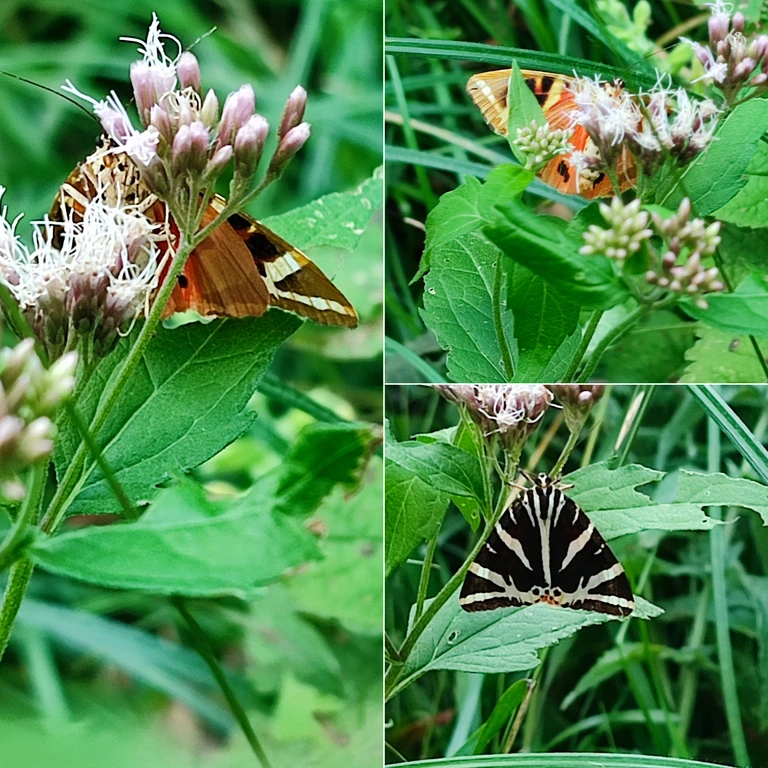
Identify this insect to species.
Euplagia quadripunctaria
